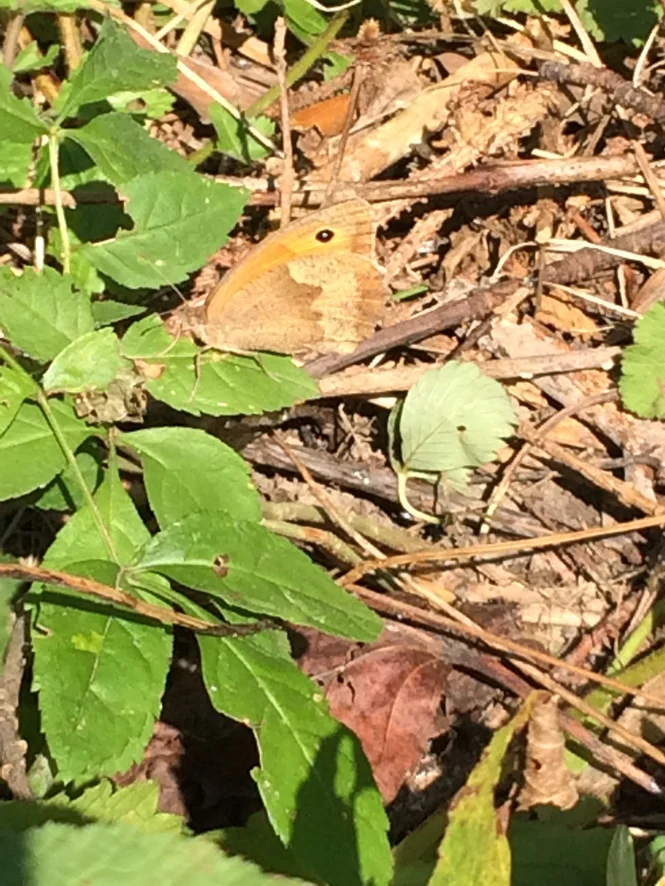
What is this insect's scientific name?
Maniola jurtina
